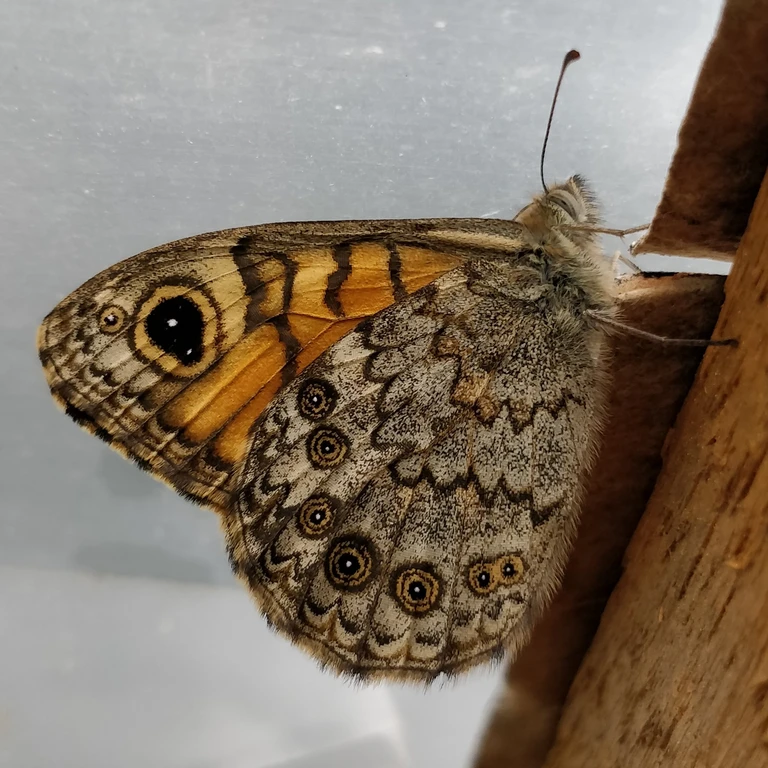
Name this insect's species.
Lasiommata megera (also Pararge megera)
